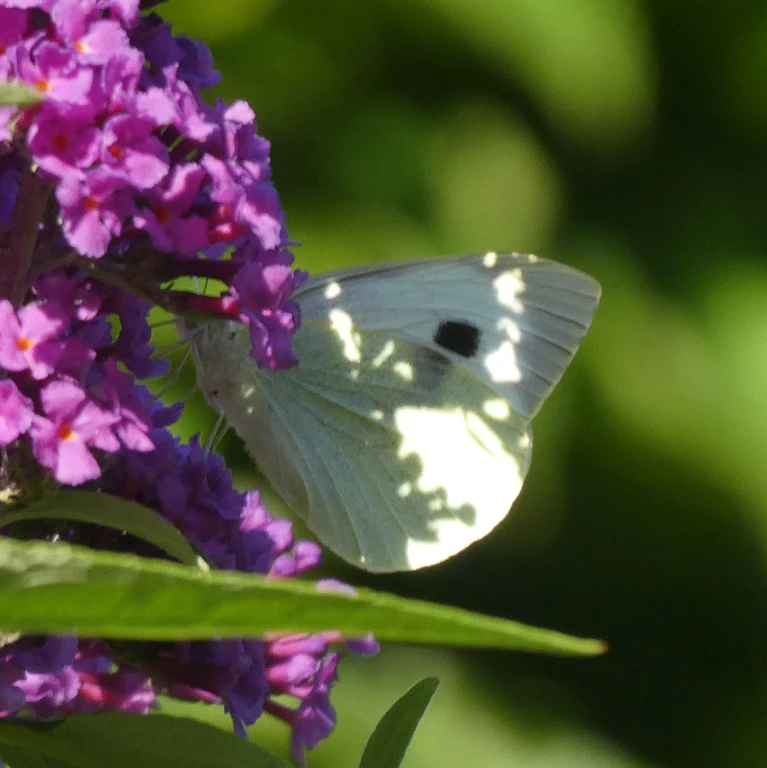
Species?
Pieris brassicae
